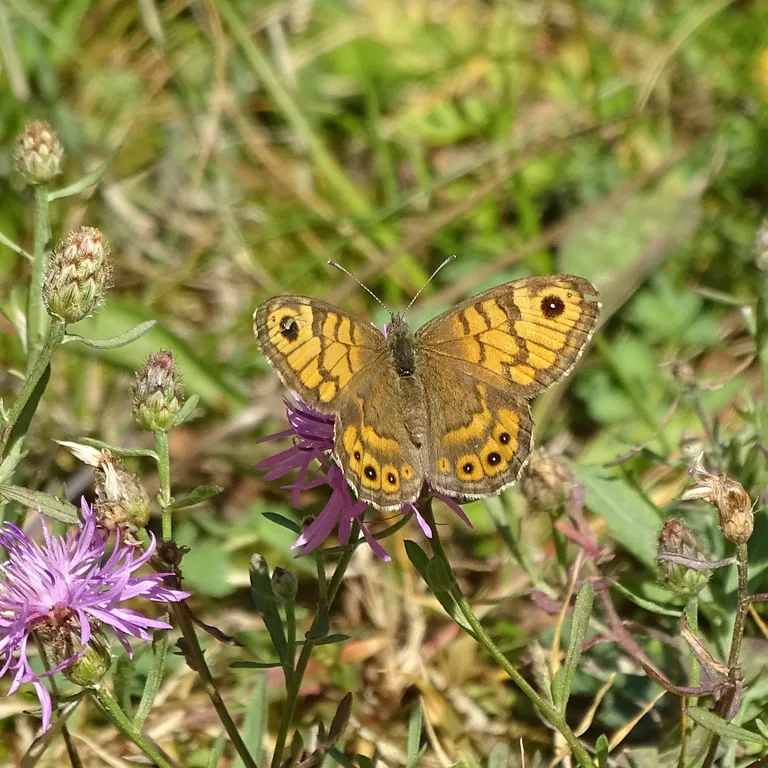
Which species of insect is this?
Lasiommata megera (also Pararge megera)
